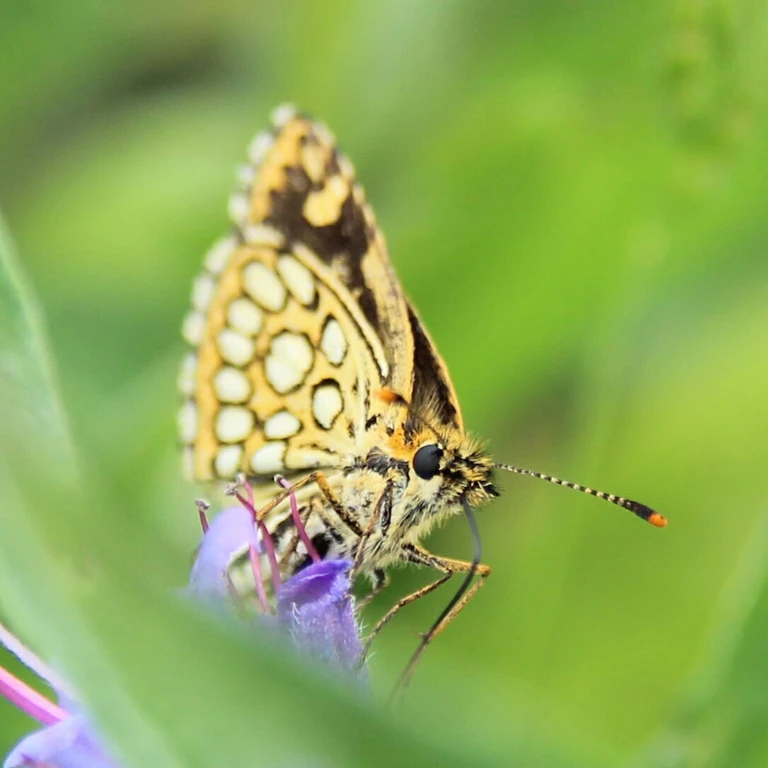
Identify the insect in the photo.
Heteropterus morpheus
